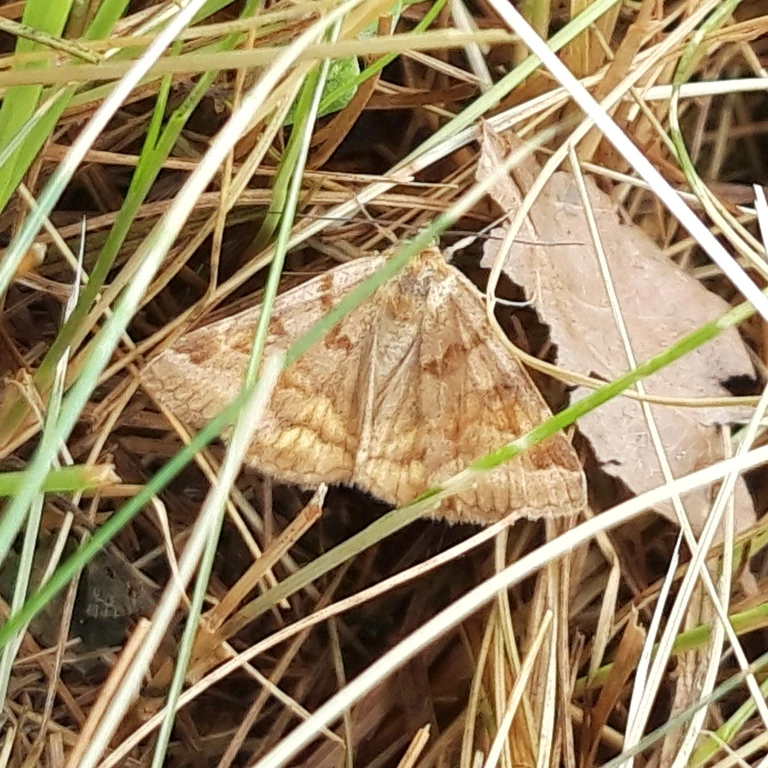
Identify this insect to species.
Euclidia glyphica
